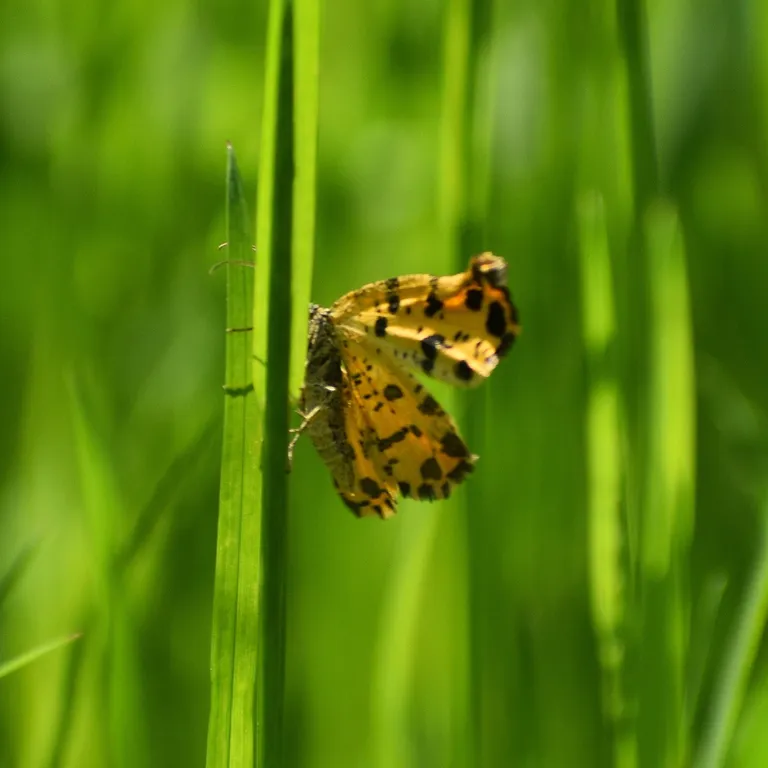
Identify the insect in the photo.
Pseudopanthera macularia
